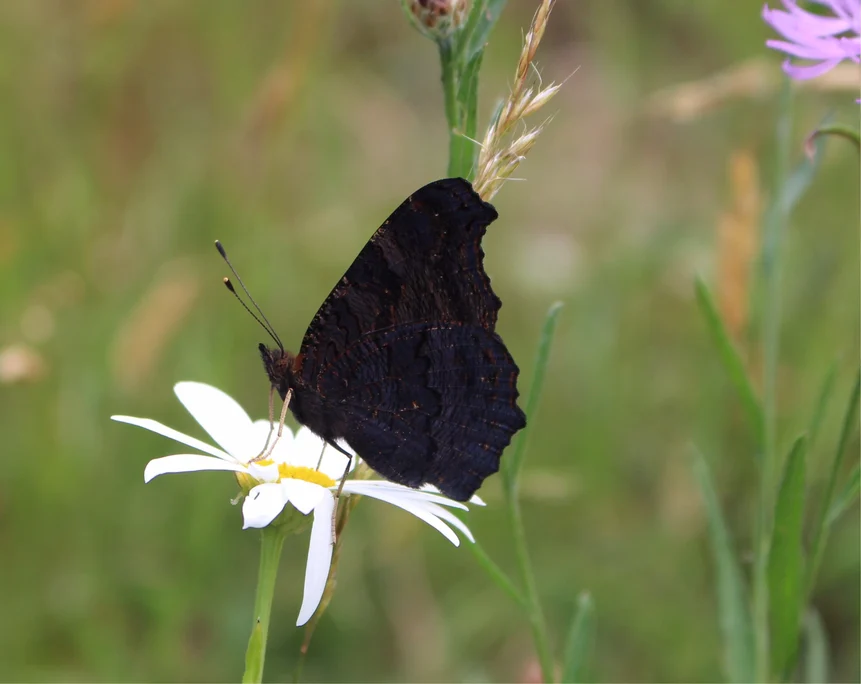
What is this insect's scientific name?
Aglais io
